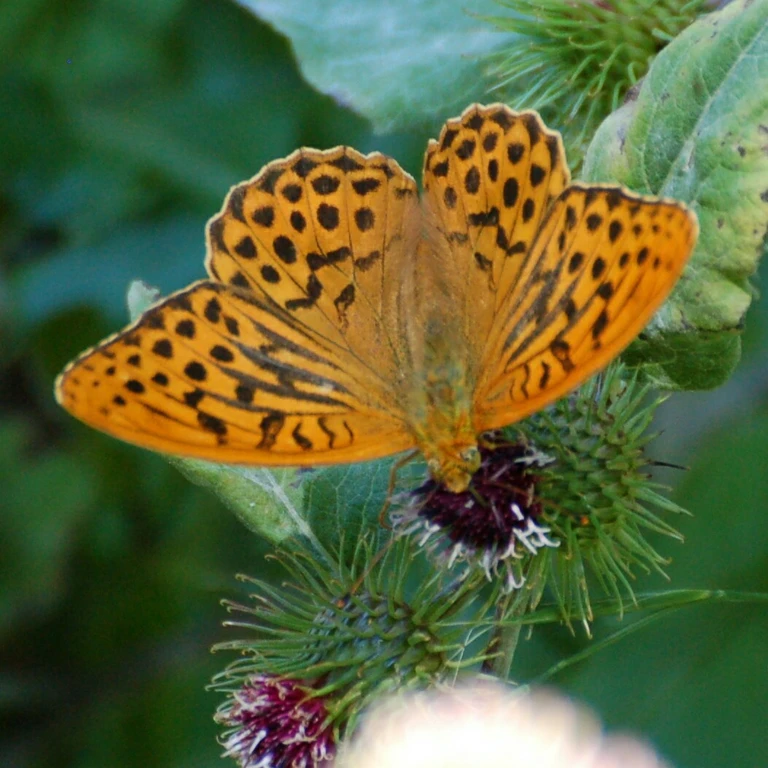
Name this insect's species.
Argynnis paphia
